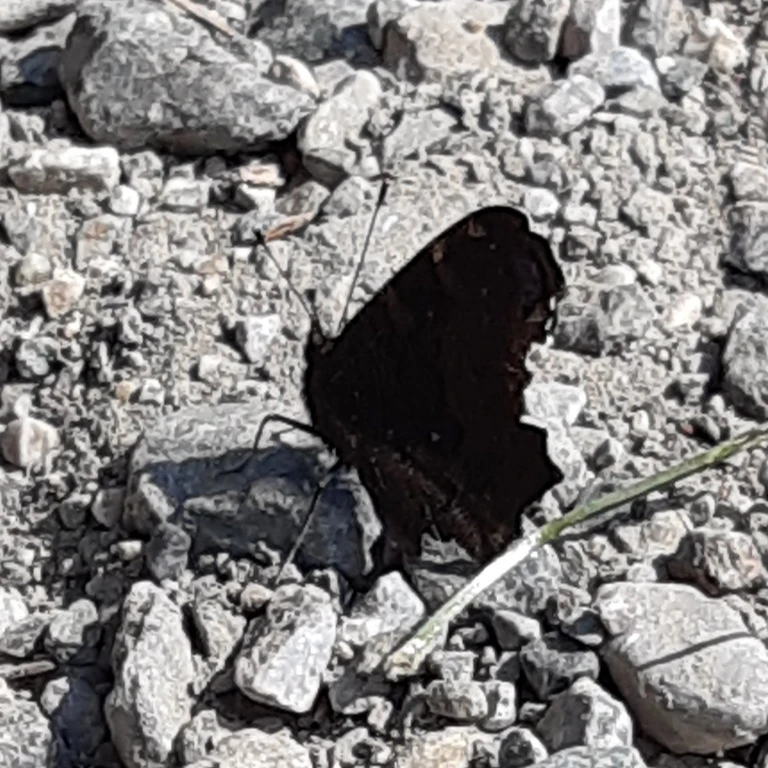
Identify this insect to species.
Aglais io
